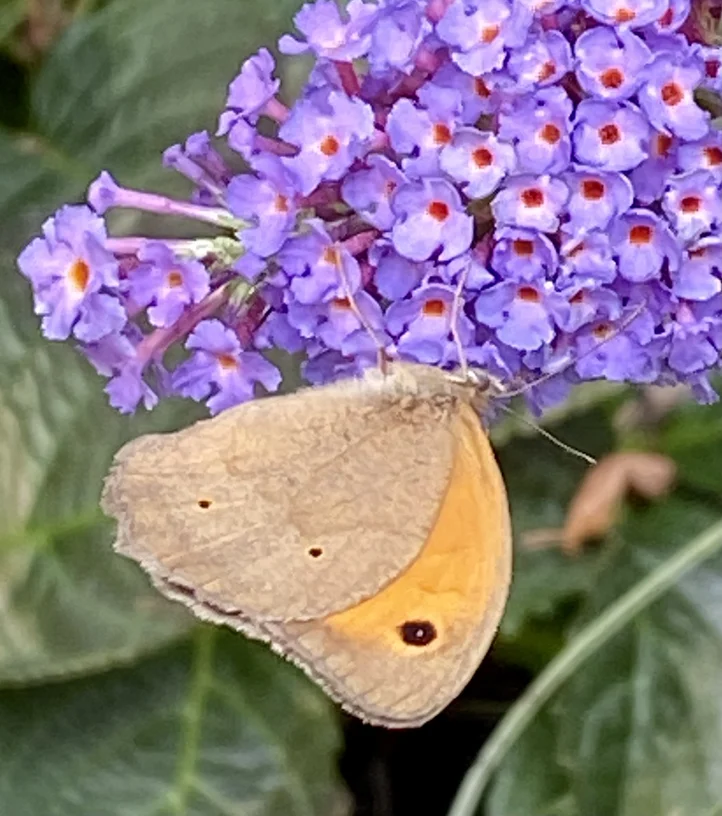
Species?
Maniola jurtina
